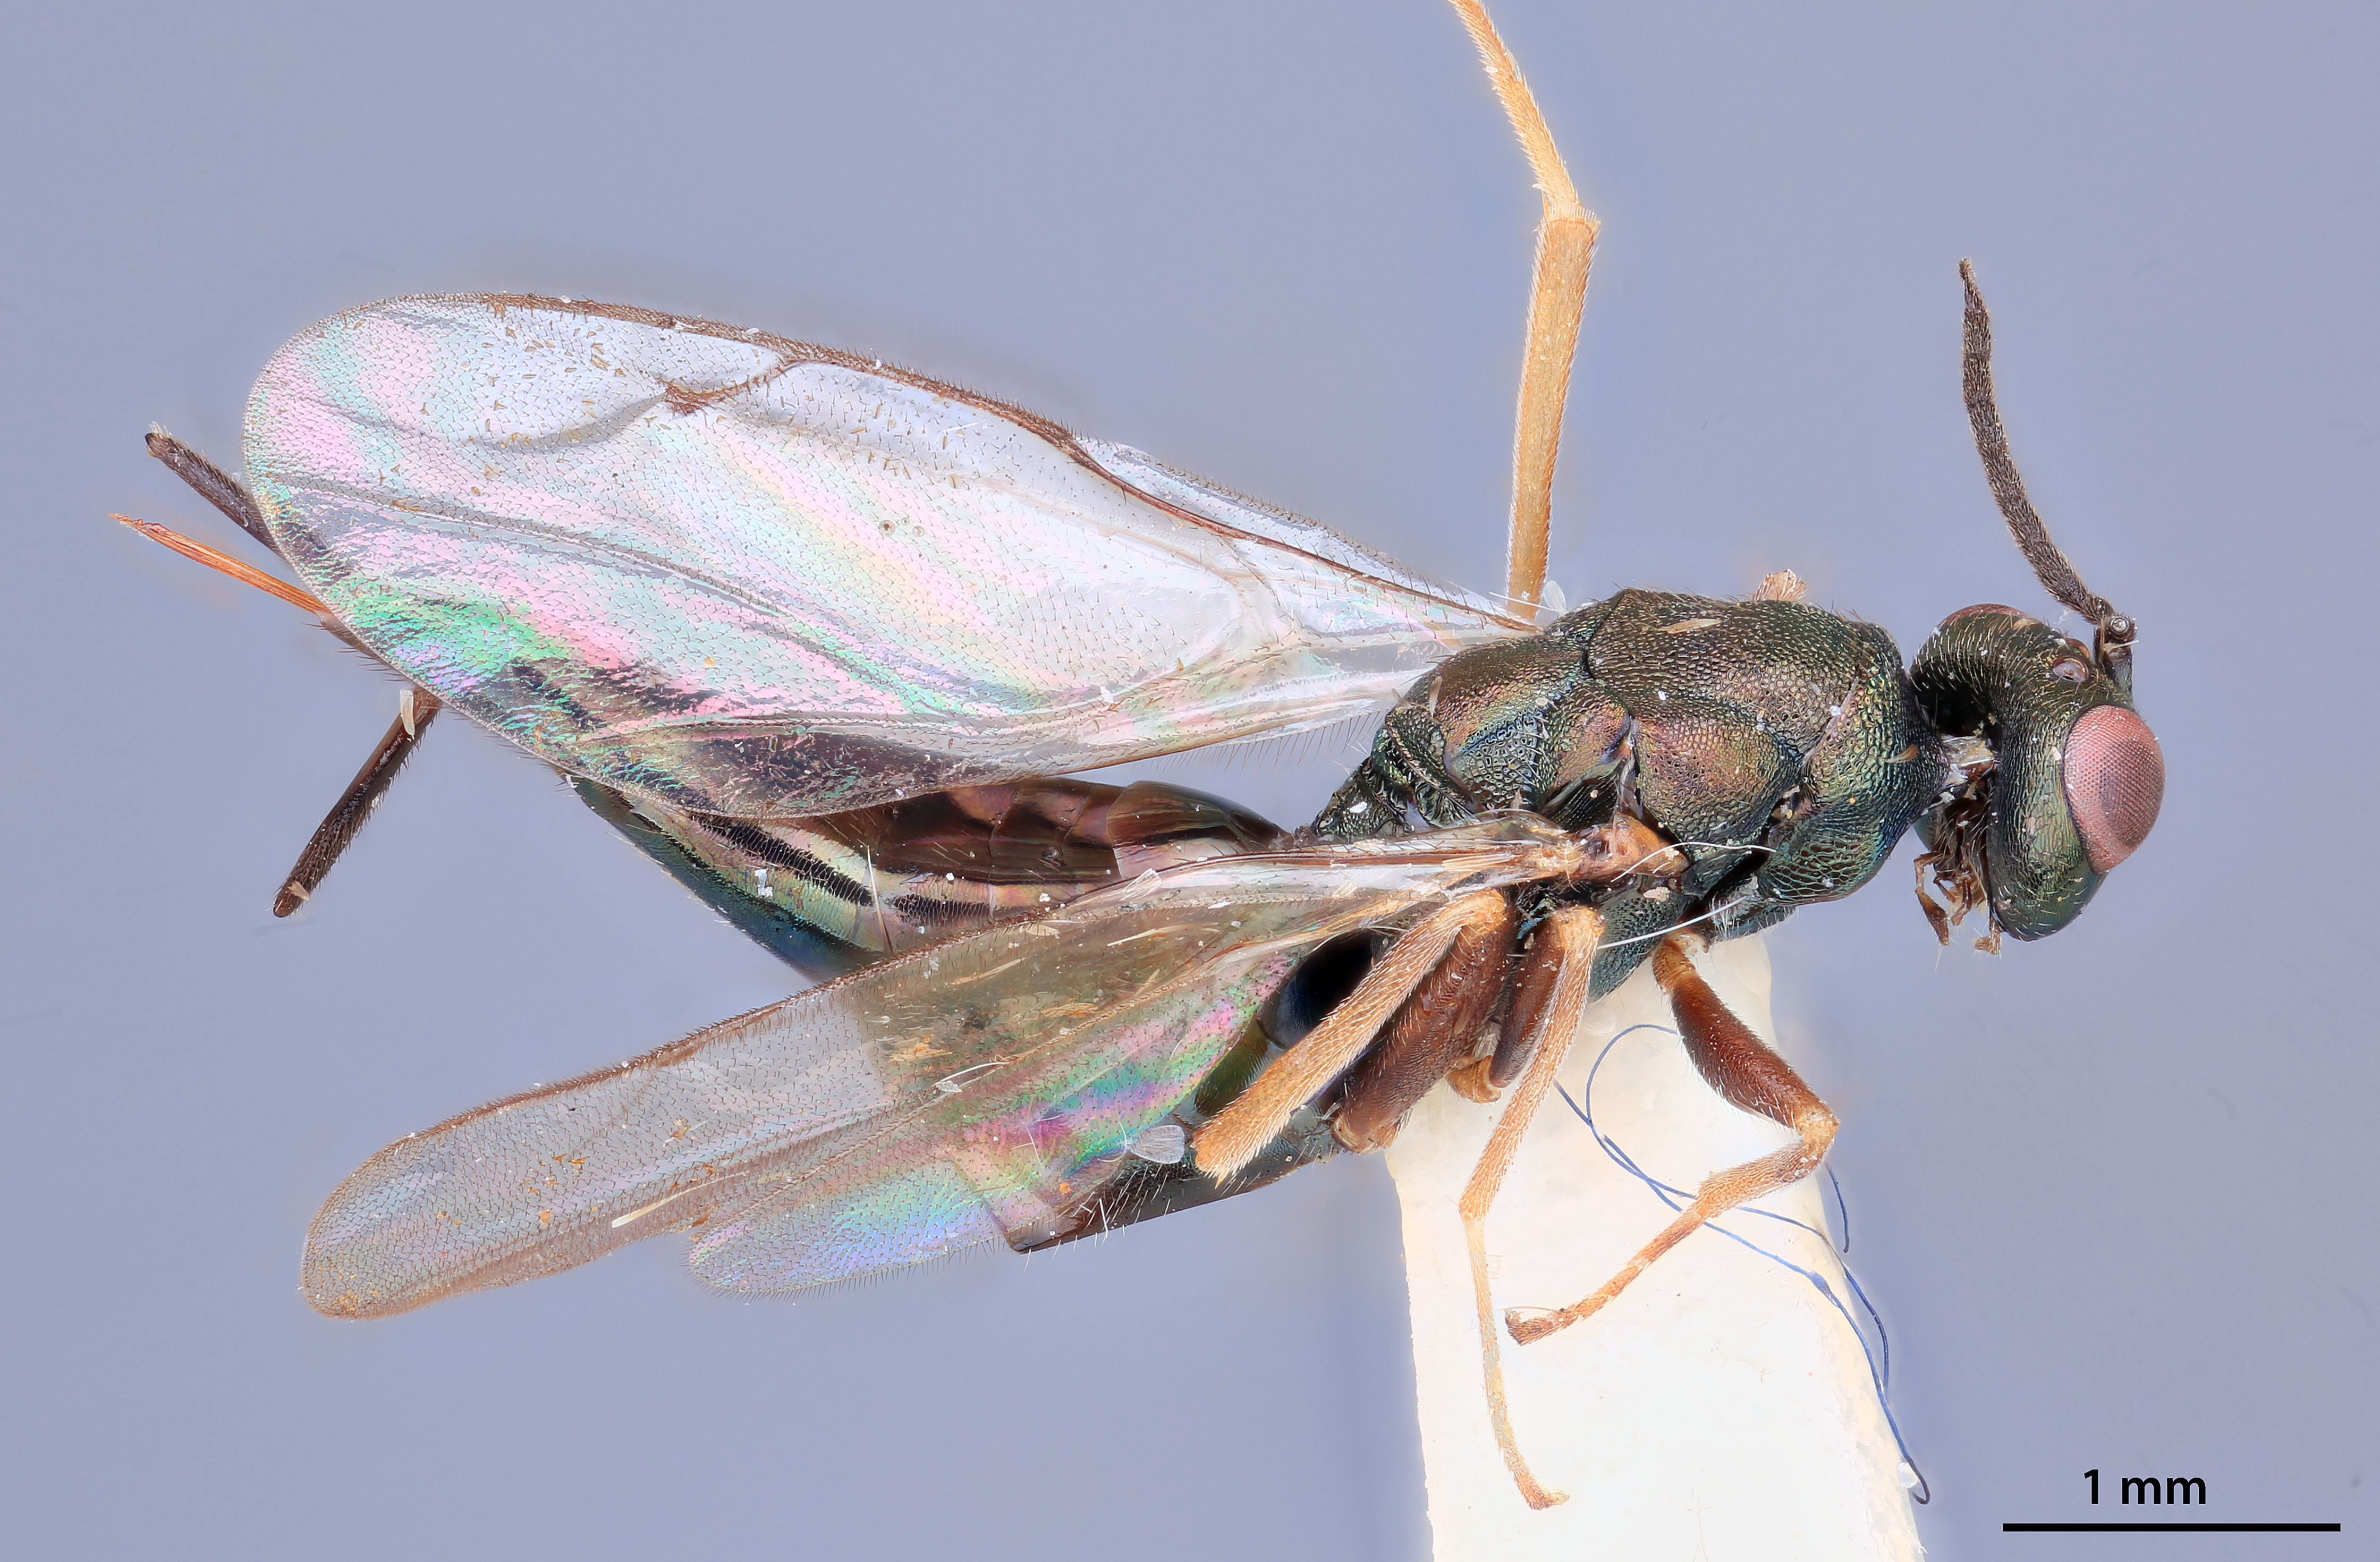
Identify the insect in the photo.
Eutelisca metalliscapa
